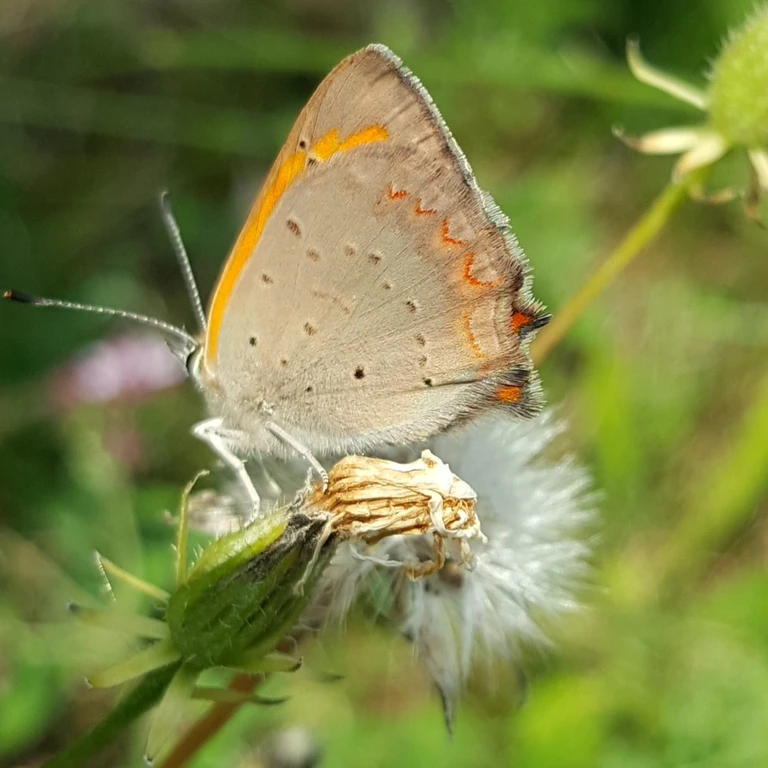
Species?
Lycaena phlaeas
